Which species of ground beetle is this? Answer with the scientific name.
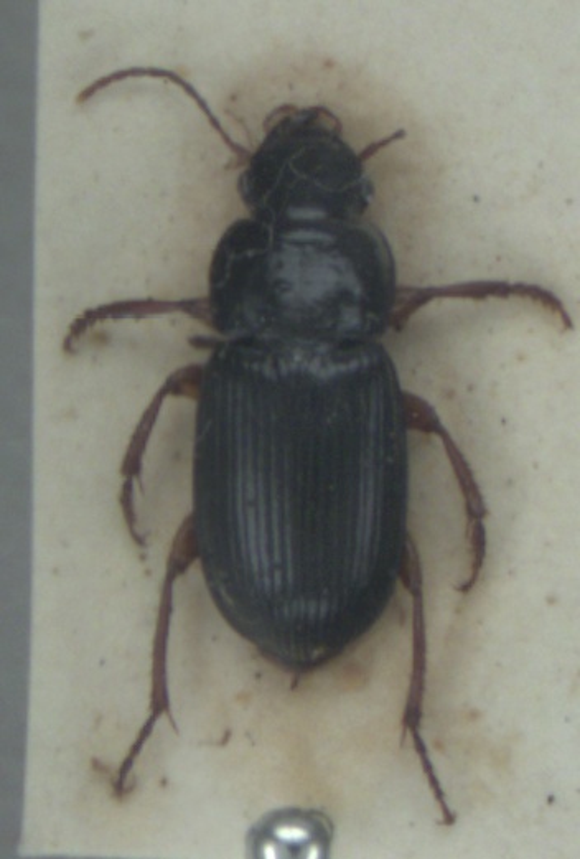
Harpalus tenebrosus
